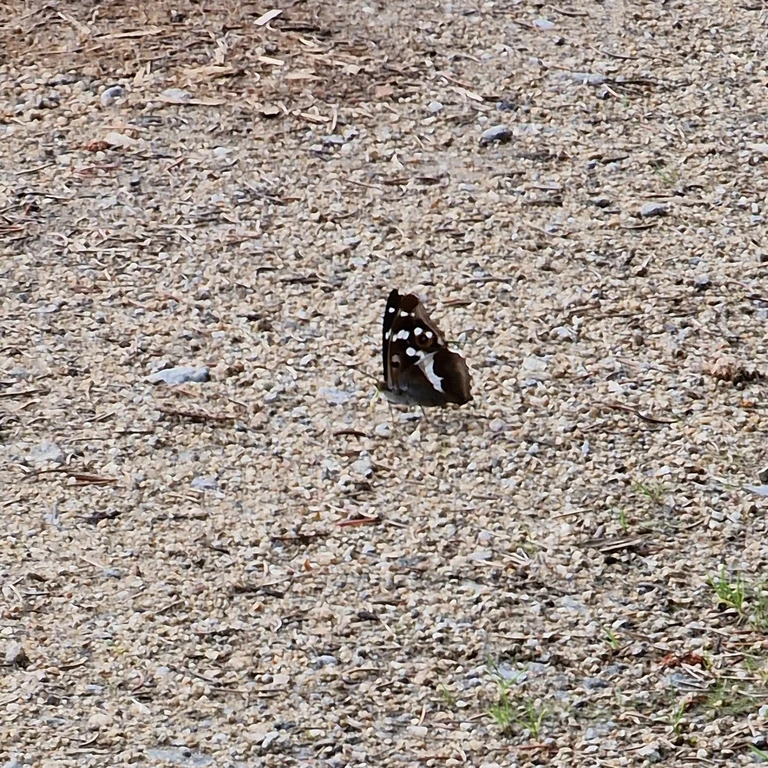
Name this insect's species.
Apatura iris
